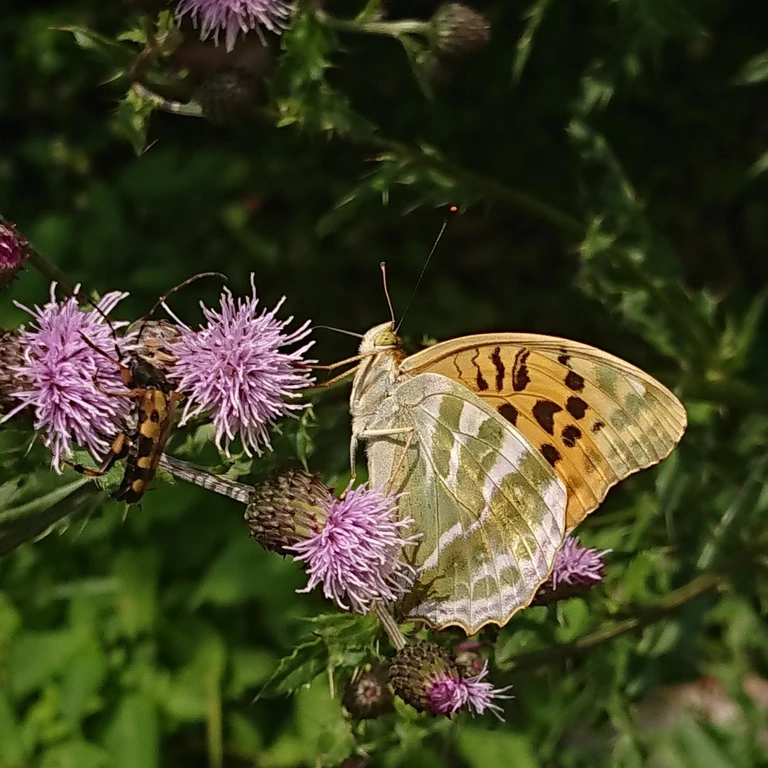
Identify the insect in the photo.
Argynnis paphia
